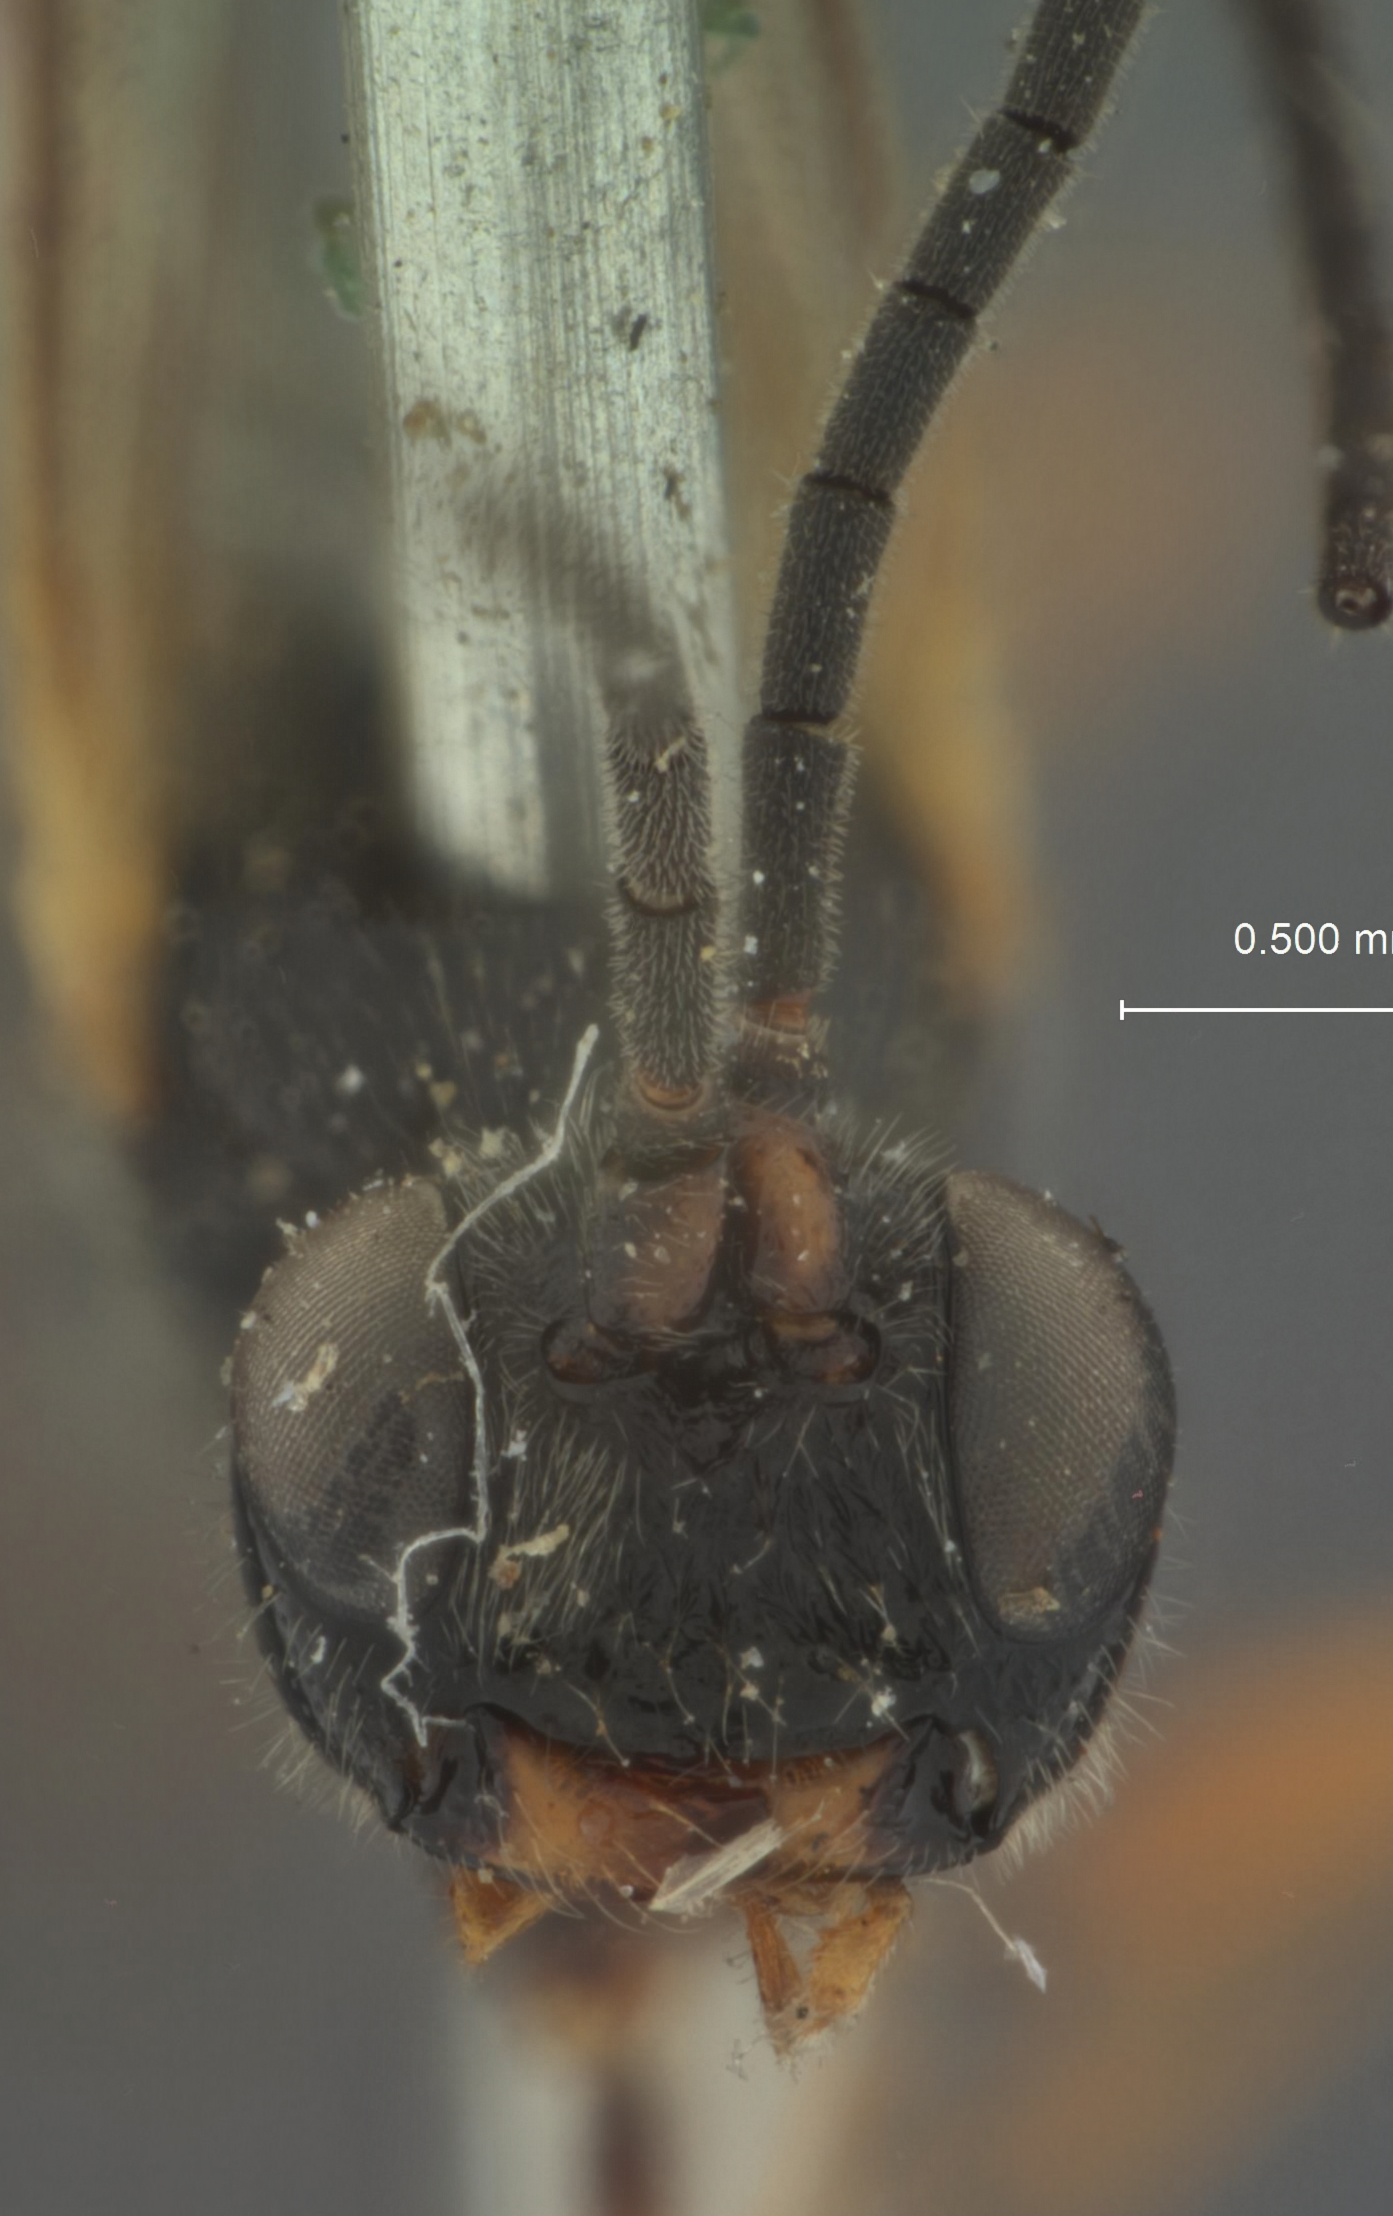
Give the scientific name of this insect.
Phaeogenes montivagus
